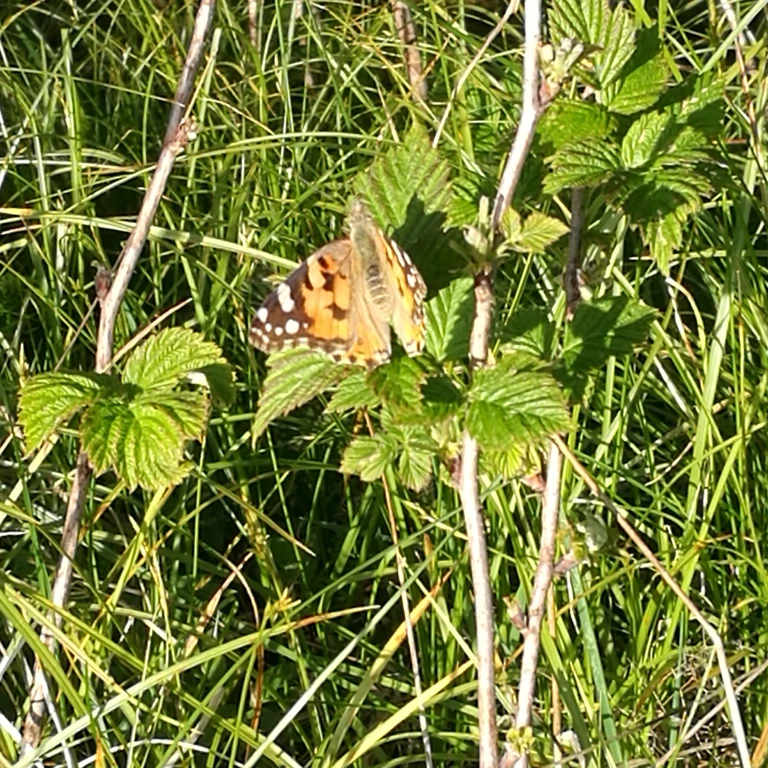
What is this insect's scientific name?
Vanessa cardui
